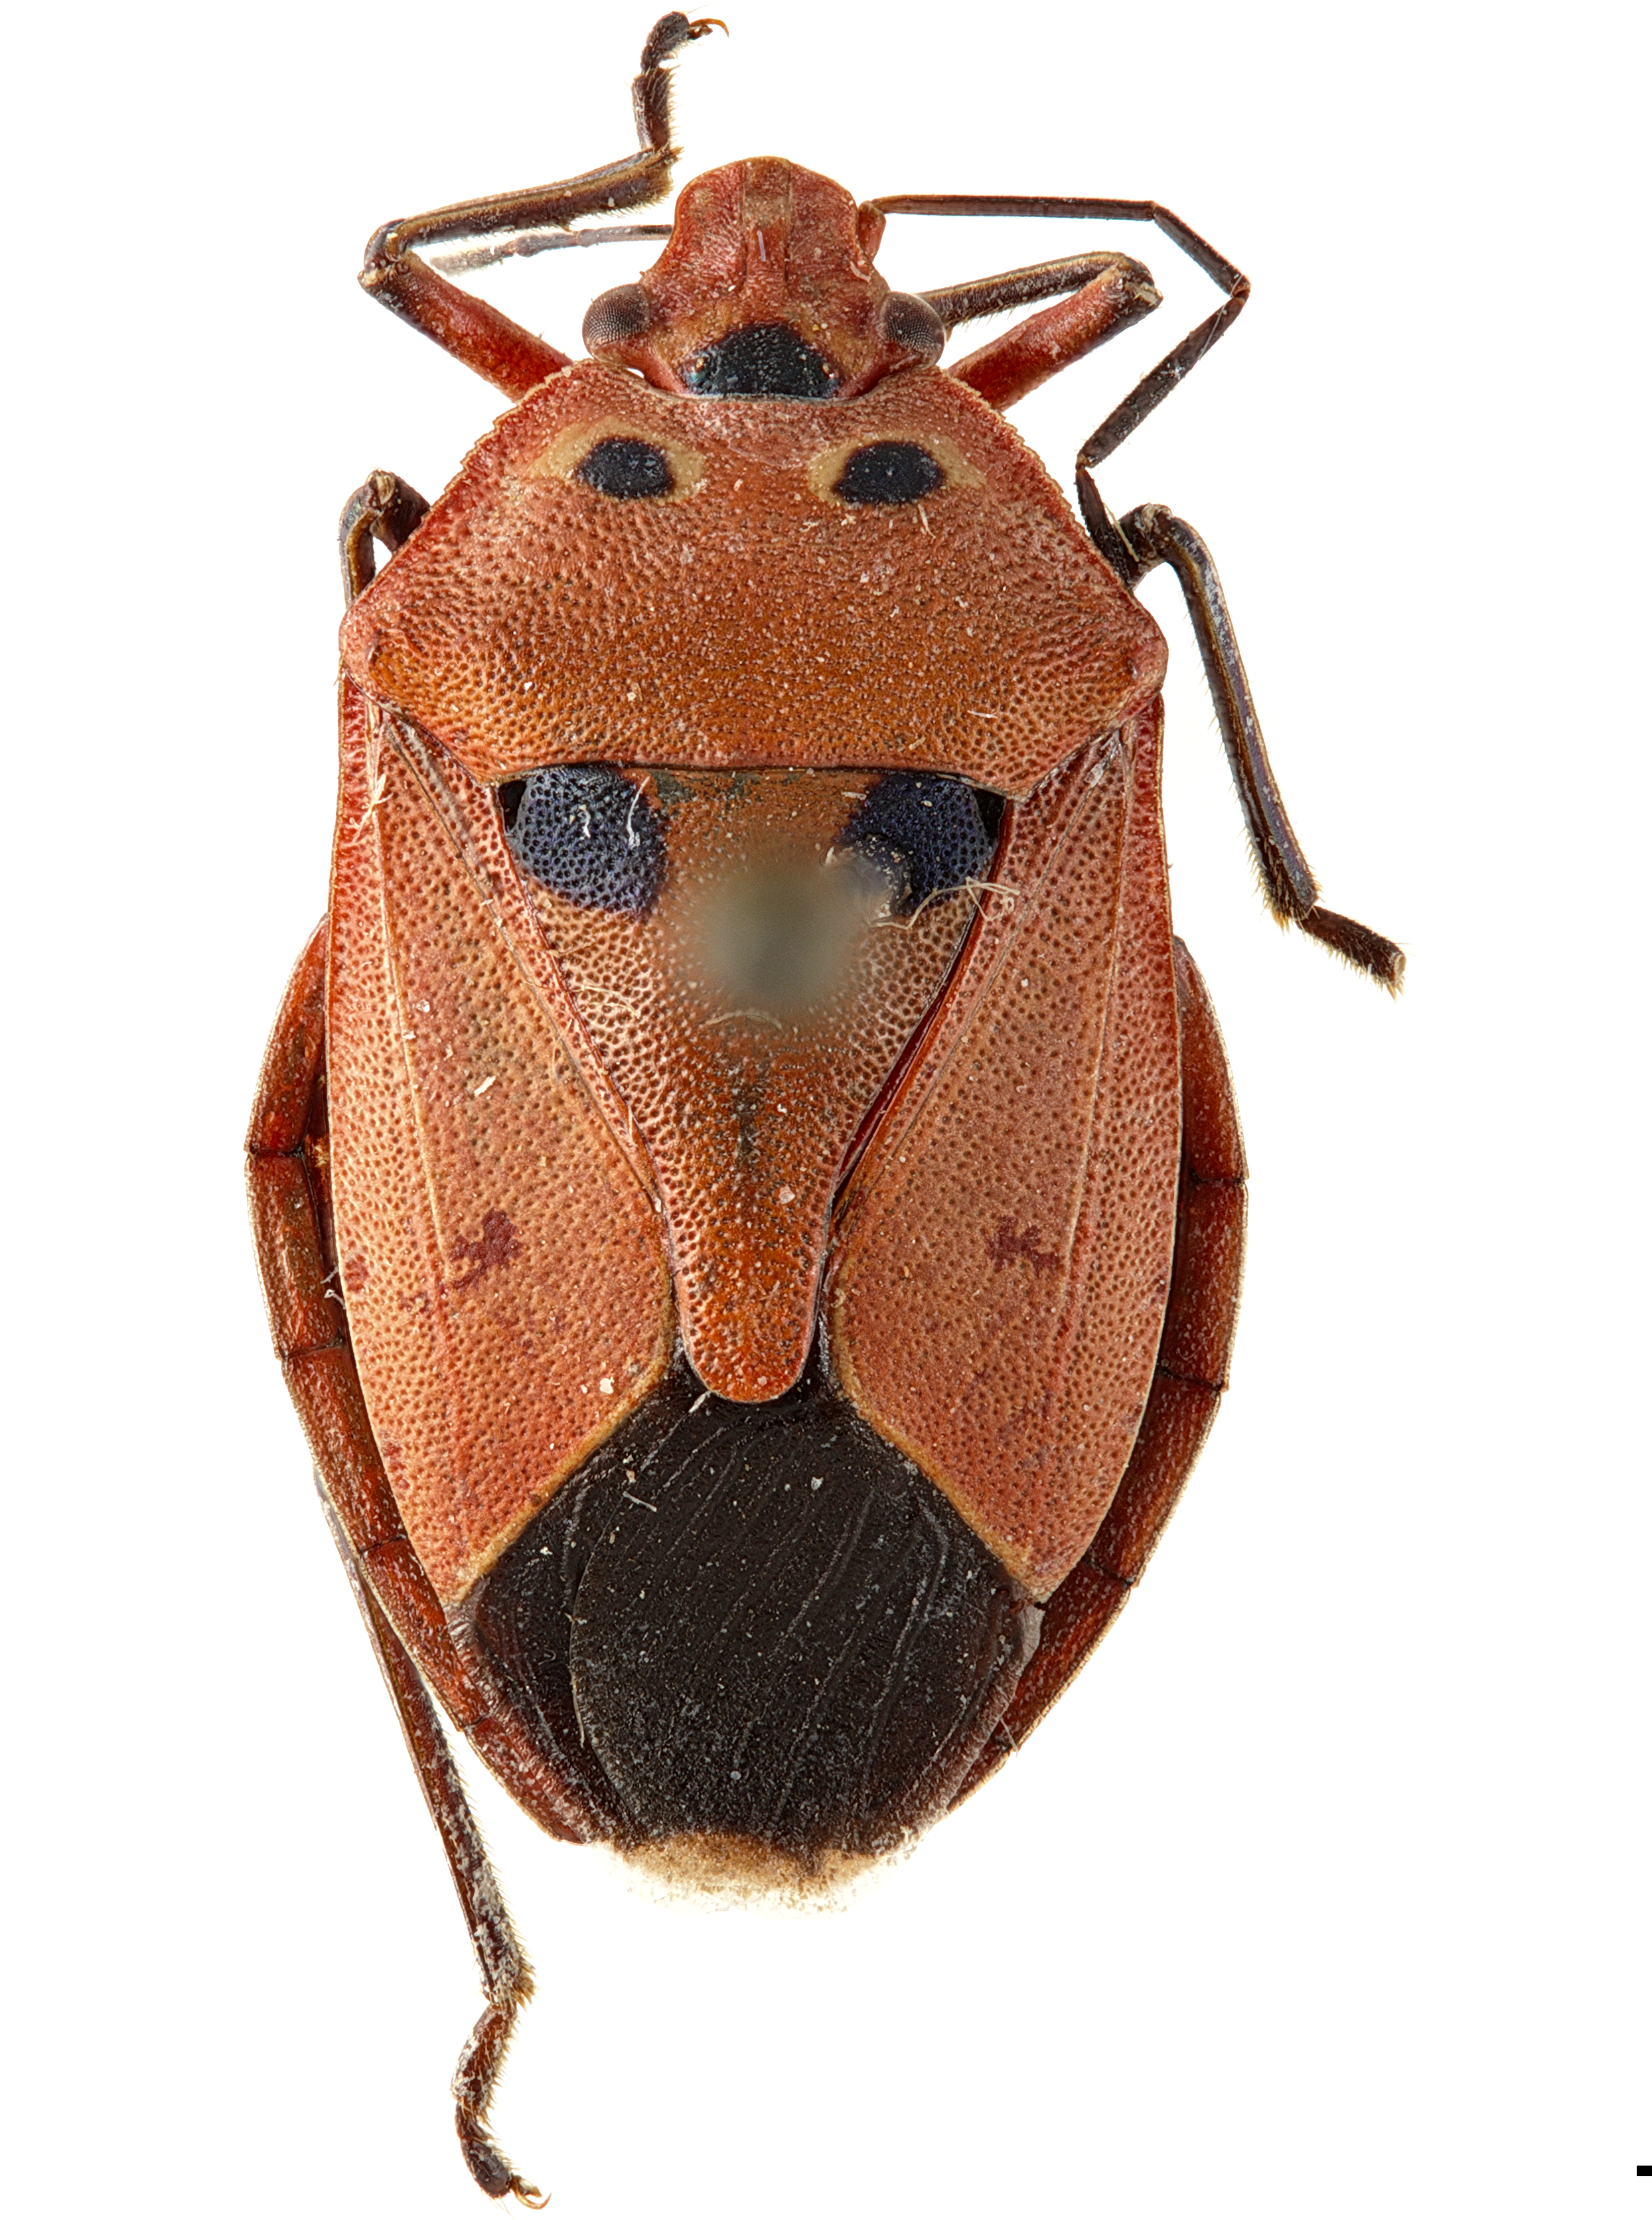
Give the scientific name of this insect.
Amyotea malabarica
